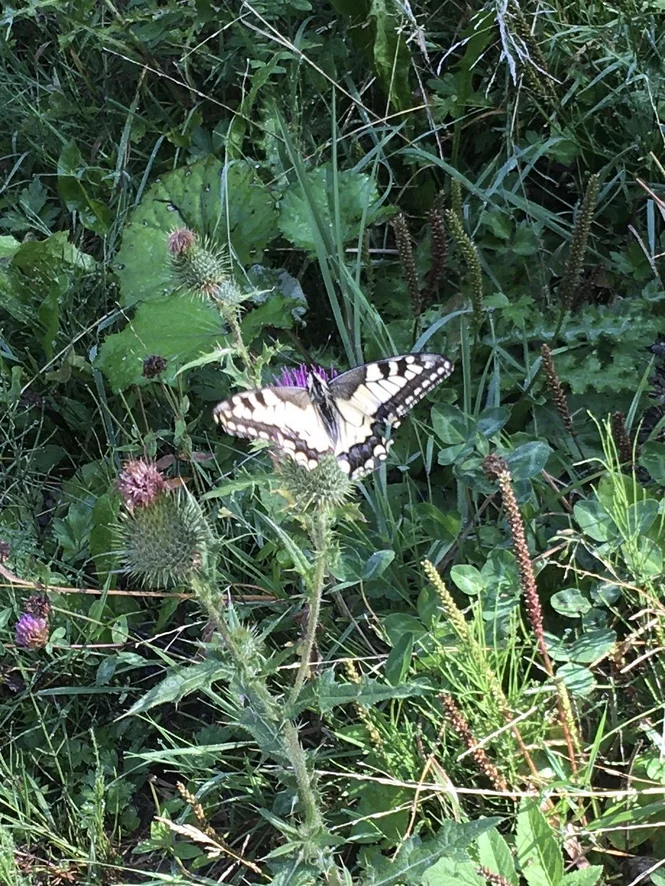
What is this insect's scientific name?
Papilio machaon
